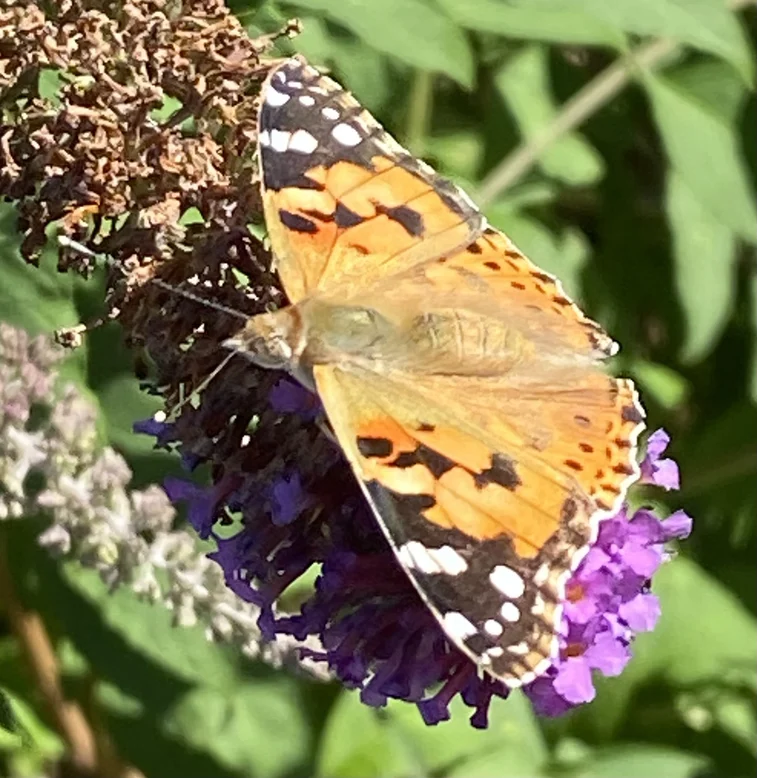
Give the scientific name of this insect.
Vanessa cardui
